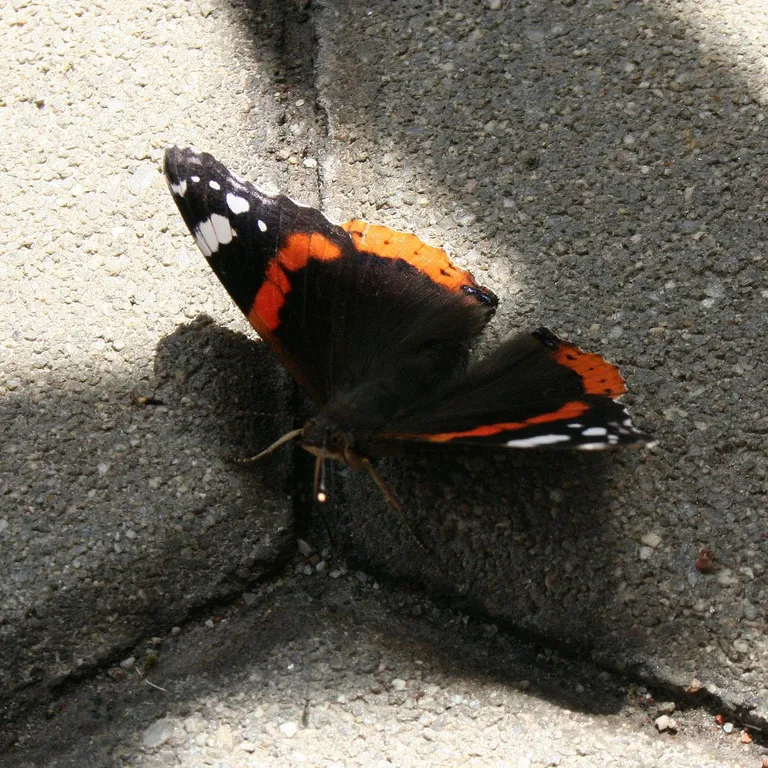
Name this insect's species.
Vanessa atalanta
